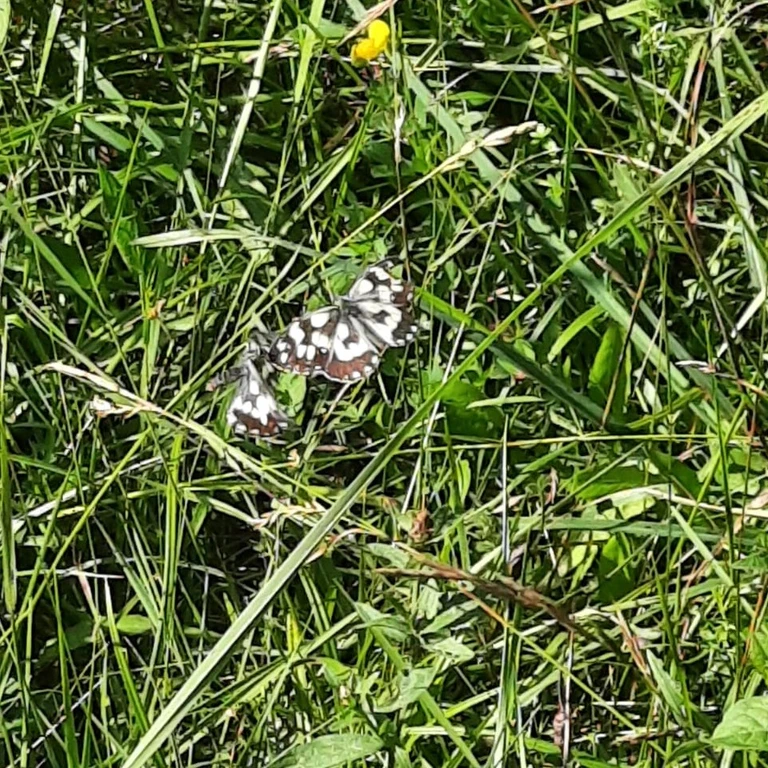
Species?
Melanargia galathea
